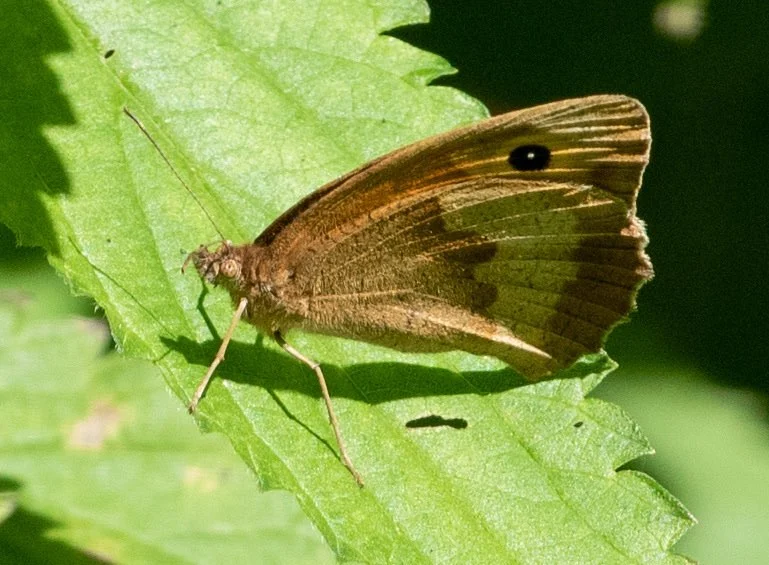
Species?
Maniola jurtina
